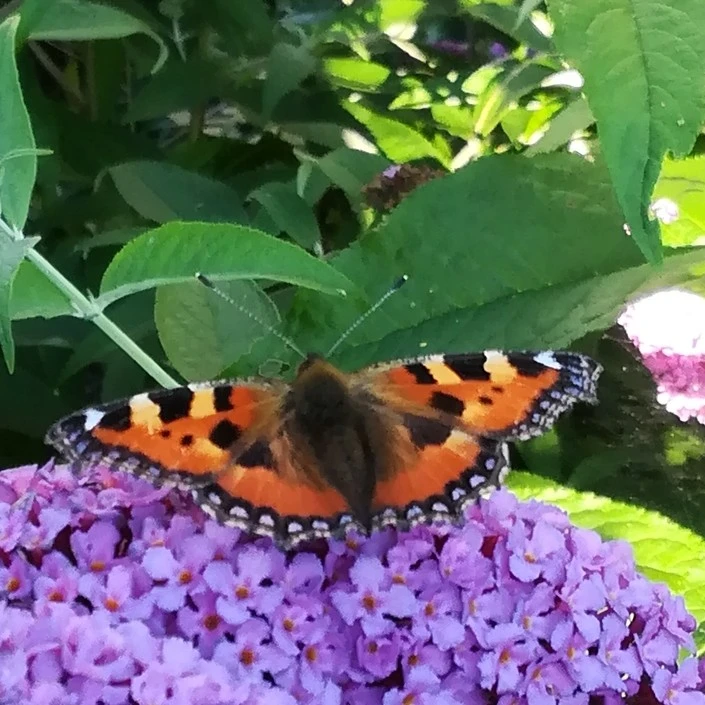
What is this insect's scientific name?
Aglais urticae
